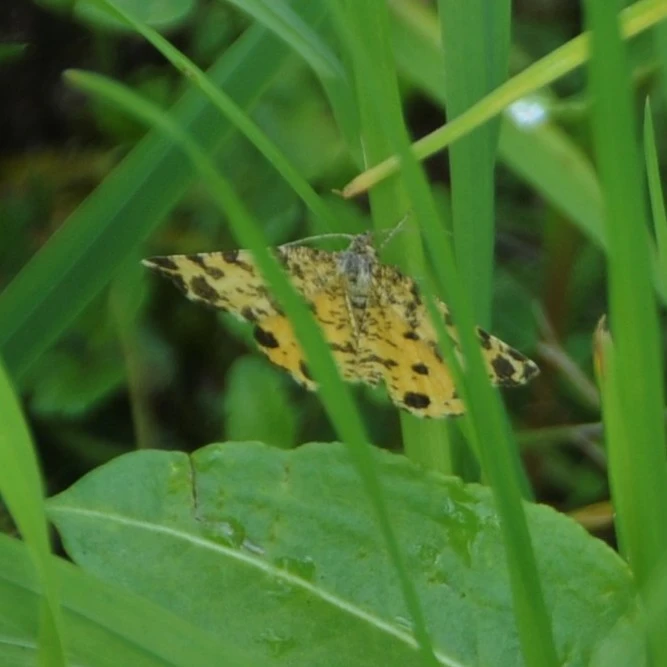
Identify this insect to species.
Pseudopanthera macularia
